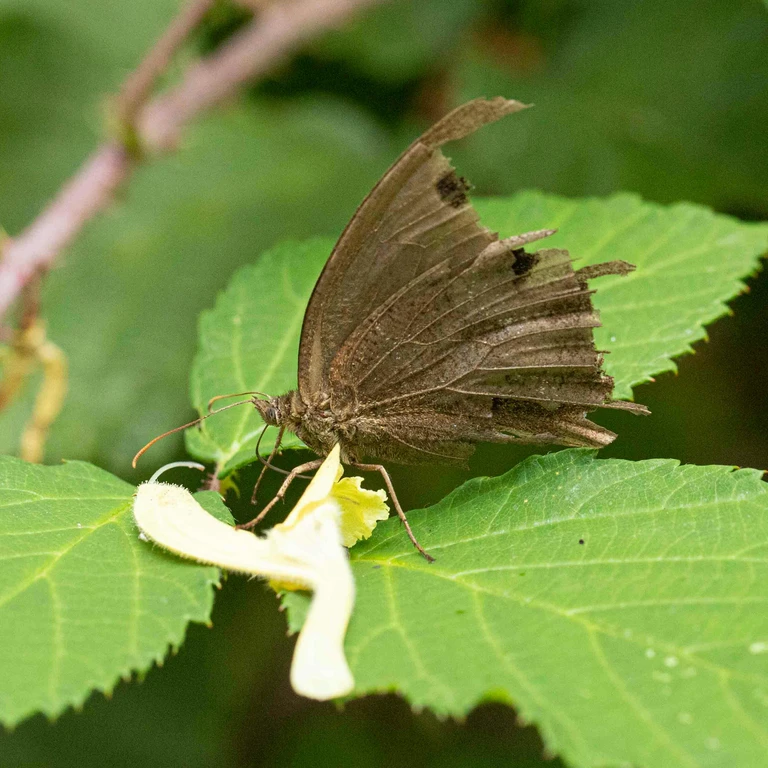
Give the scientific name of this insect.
Minois dryas
